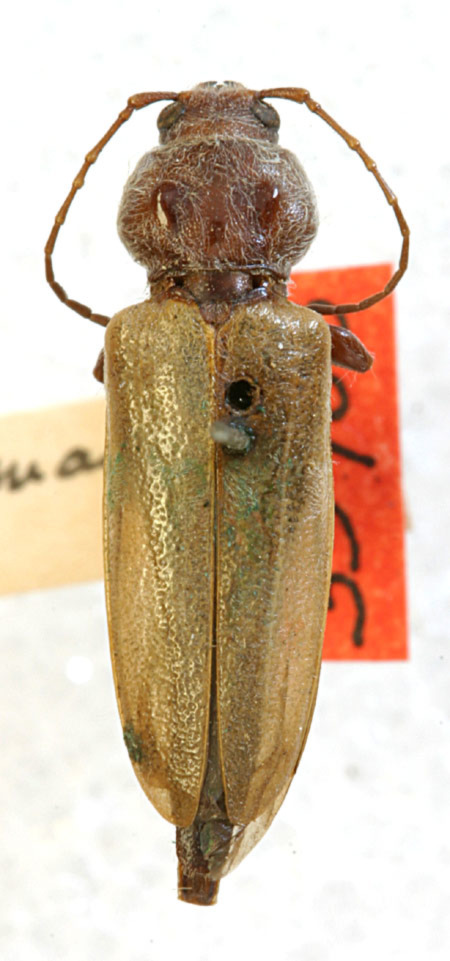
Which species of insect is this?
Hylotrupes nematocerus (also Hylotrupes bajulus)
